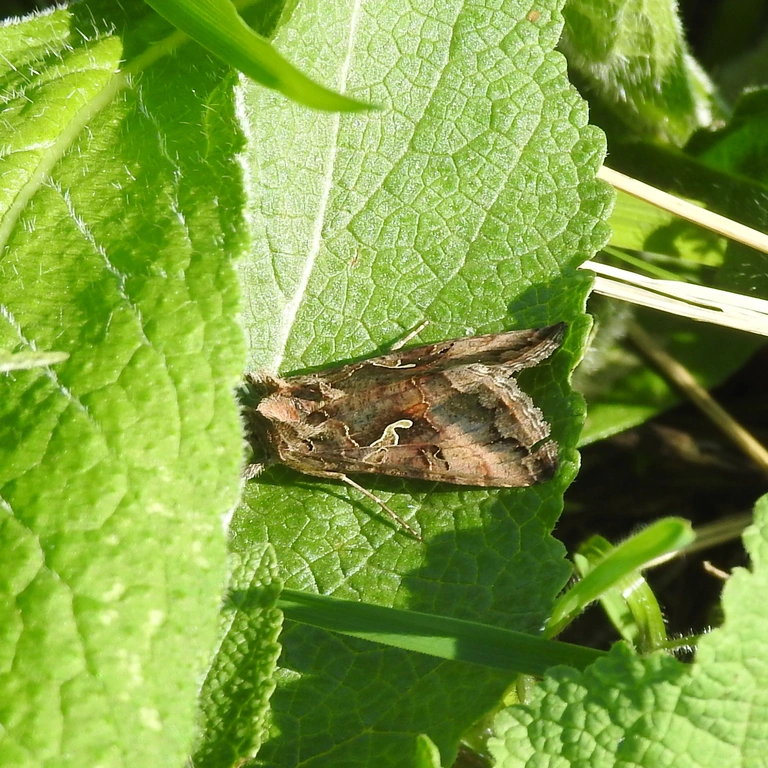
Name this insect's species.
Autographa gamma
